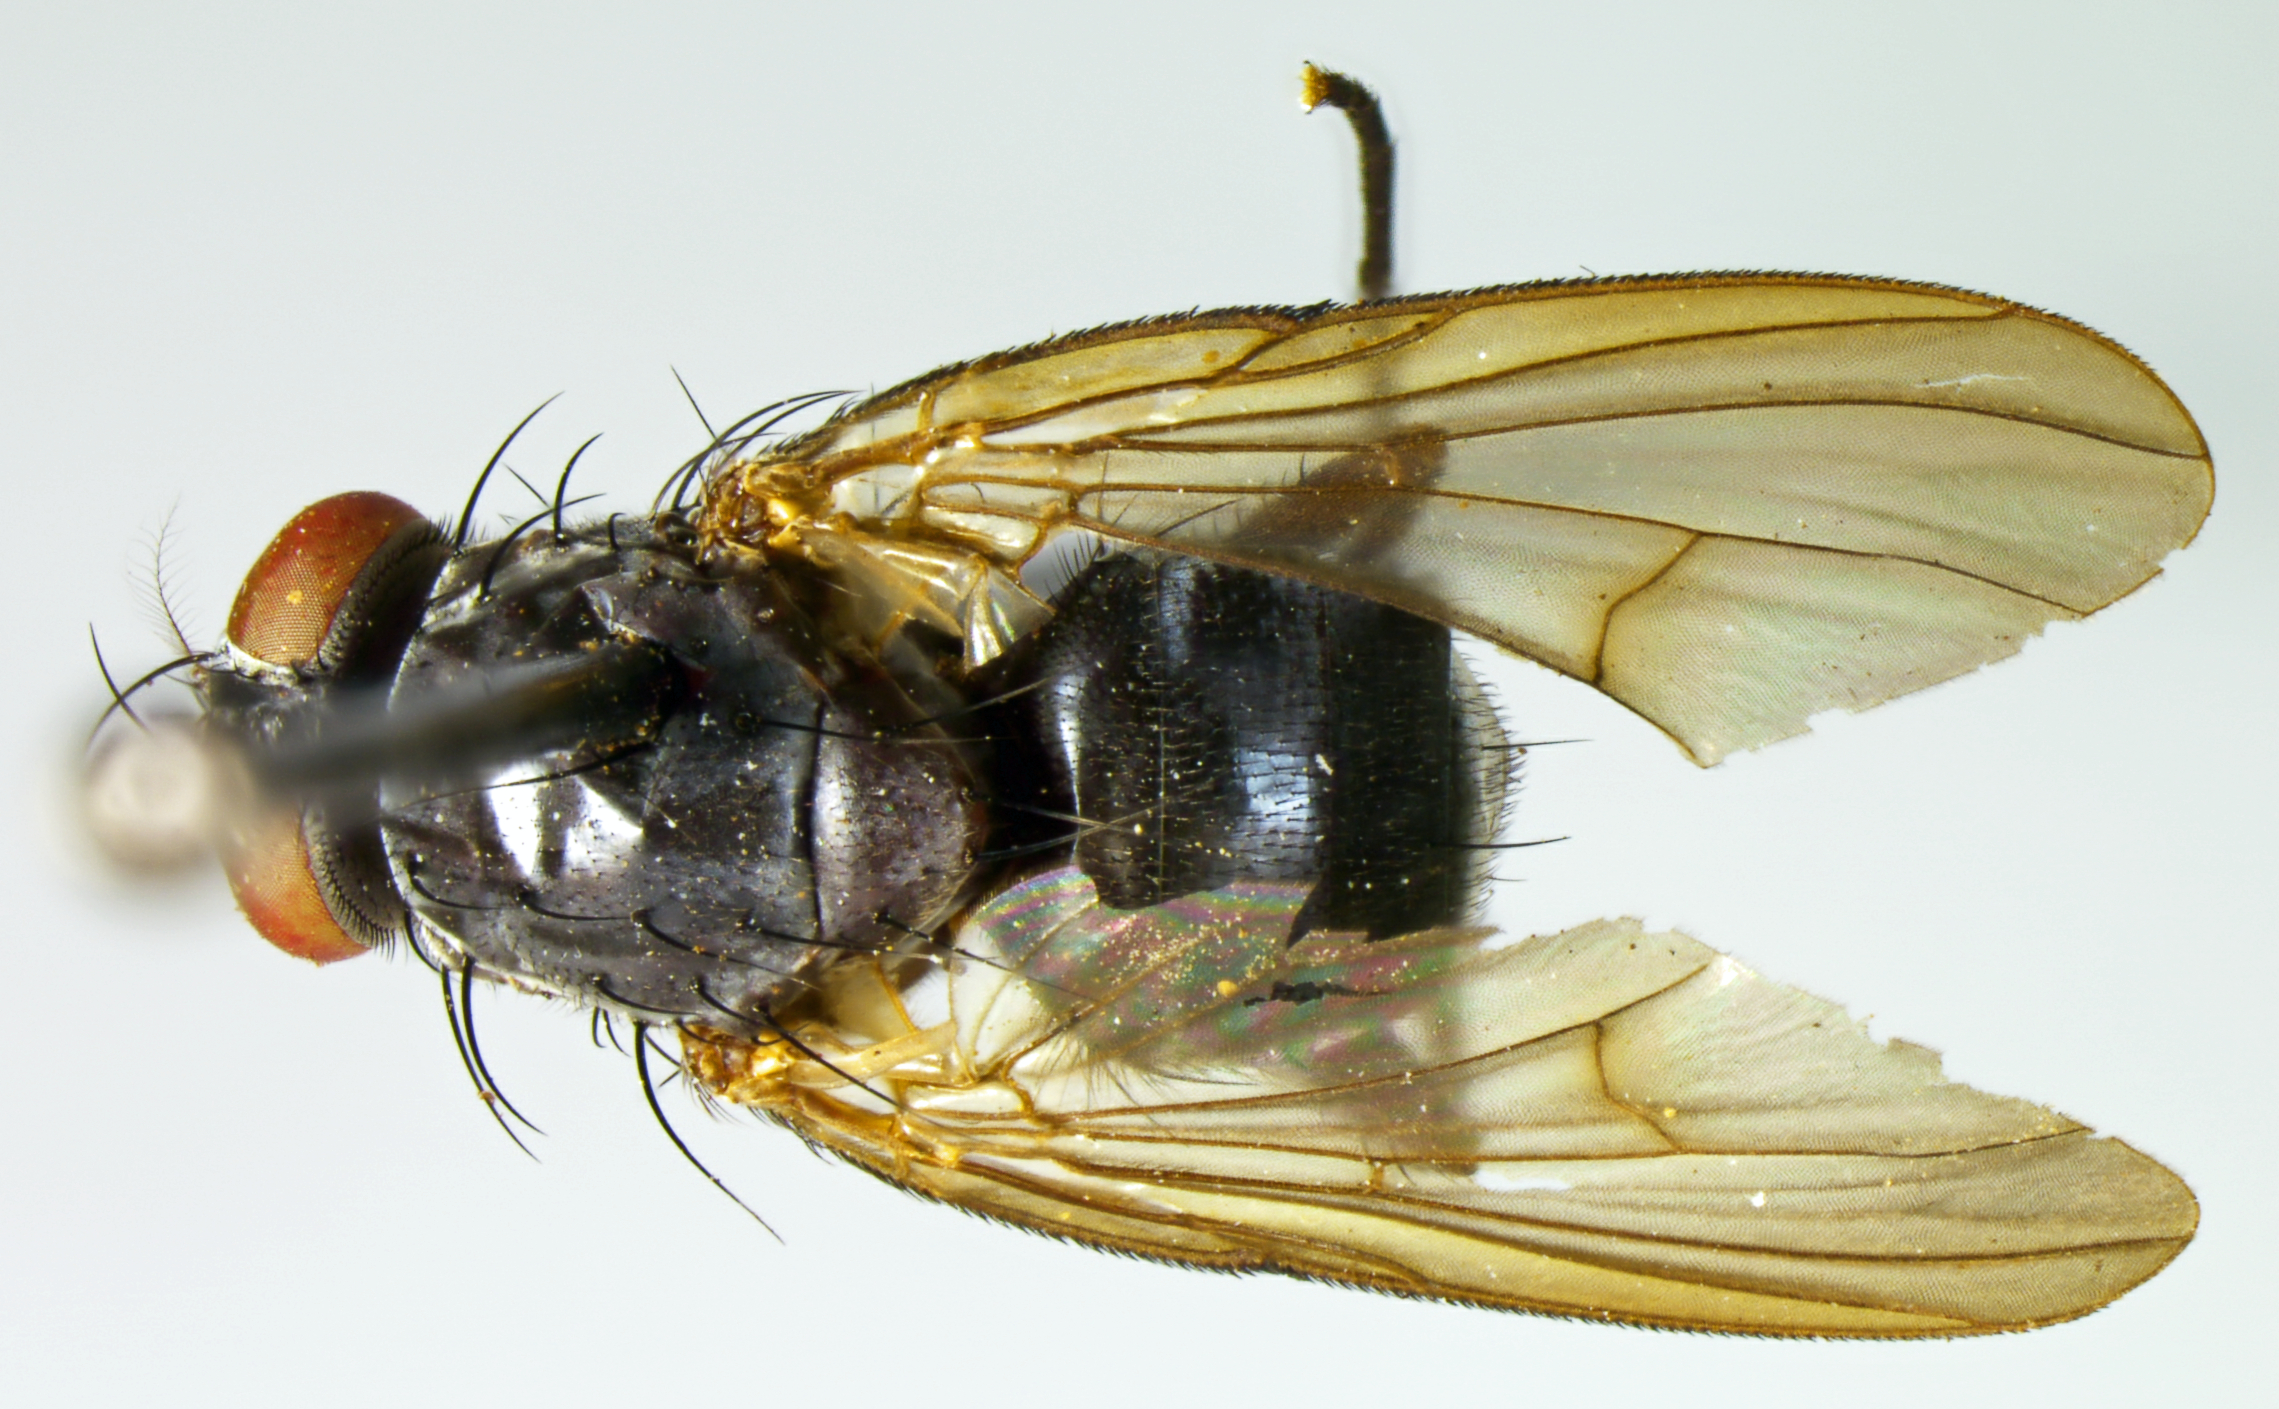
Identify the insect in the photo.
Airalips differentia (also Xenothoracohaeta prima)
